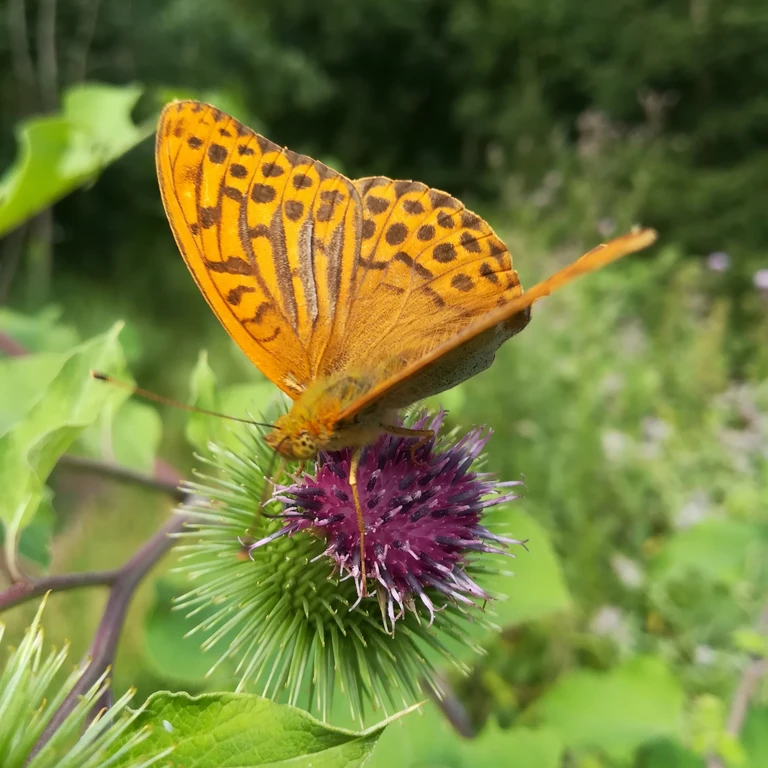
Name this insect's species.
Argynnis paphia
